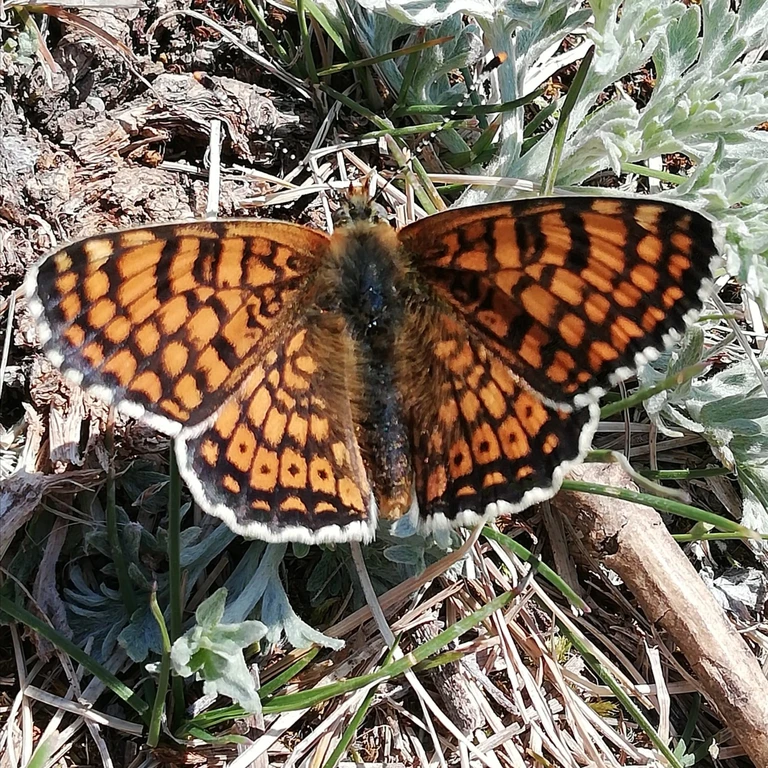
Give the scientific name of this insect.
Melitaea cinxia
